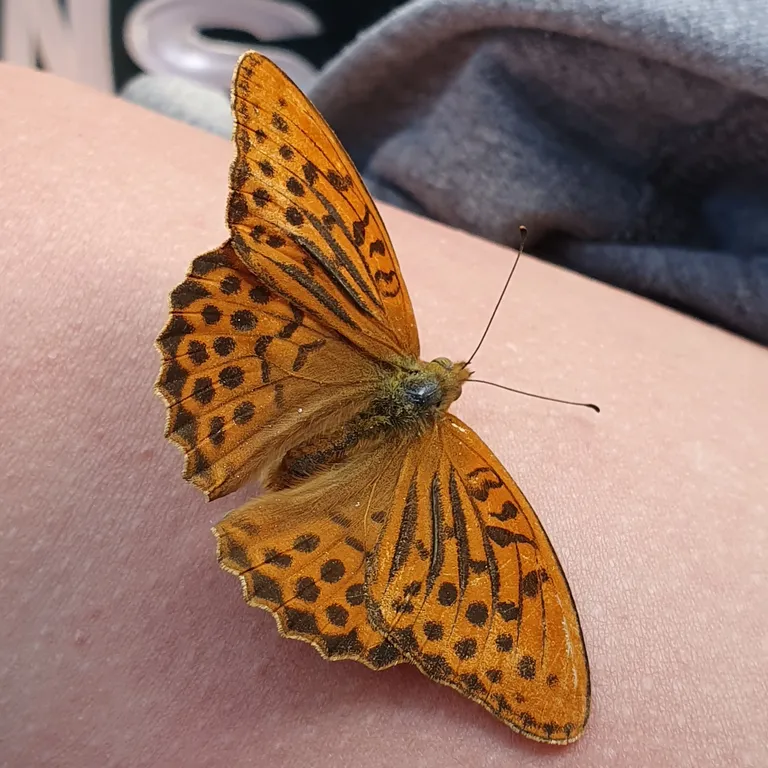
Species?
Argynnis paphia
